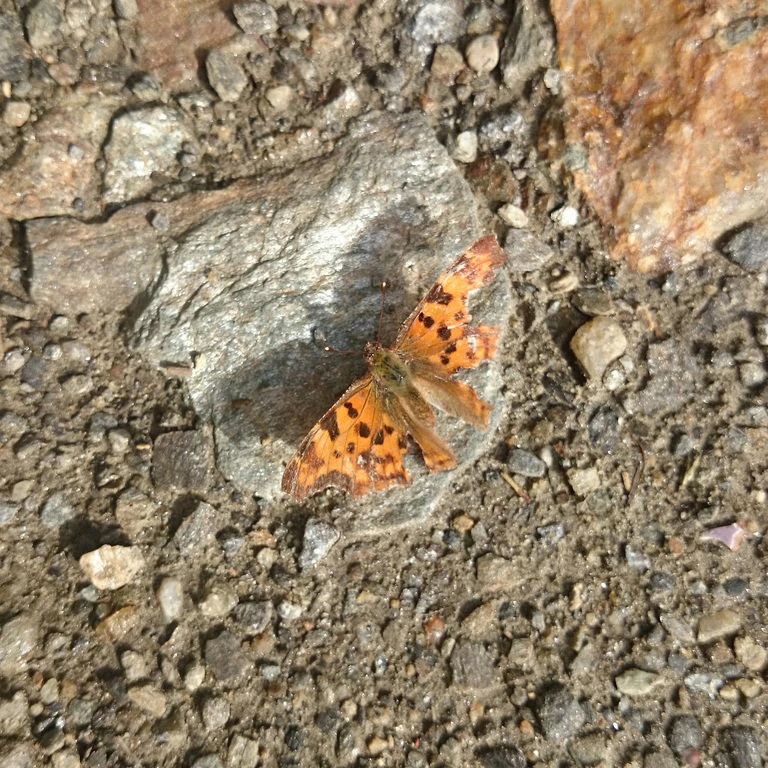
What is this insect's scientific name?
Polygonia c-album
